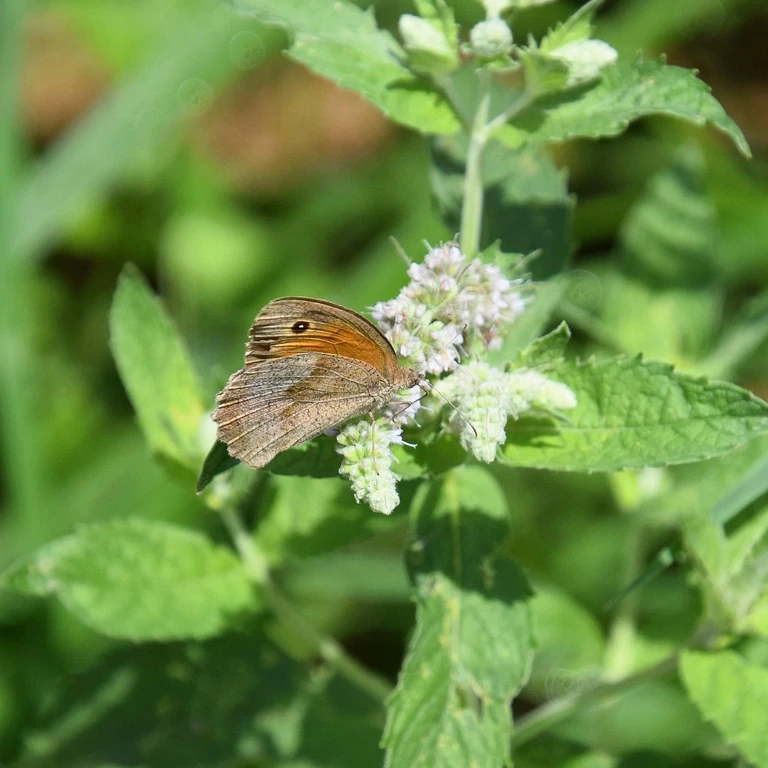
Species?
Maniola jurtina
